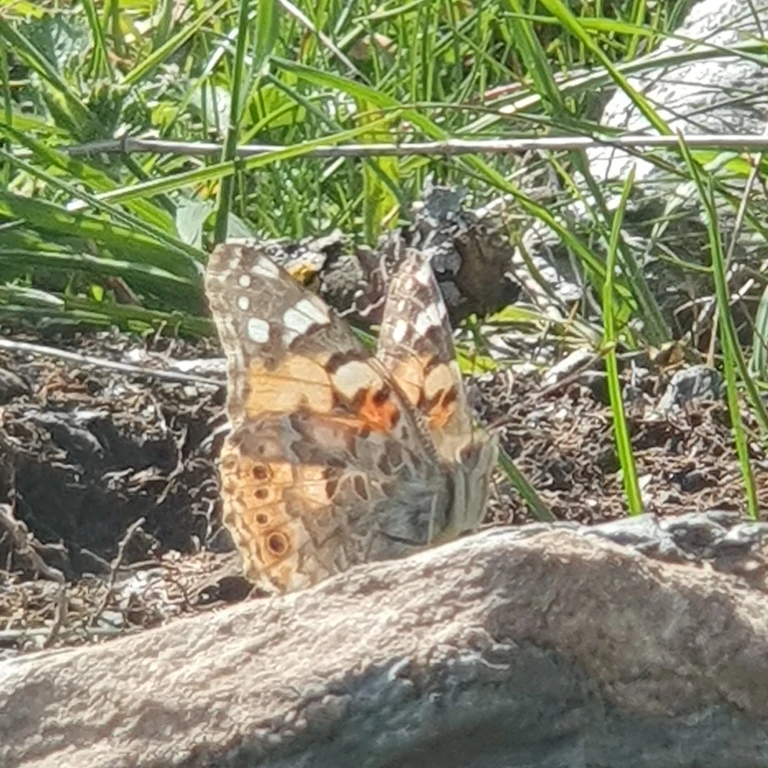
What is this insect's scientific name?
Vanessa cardui
